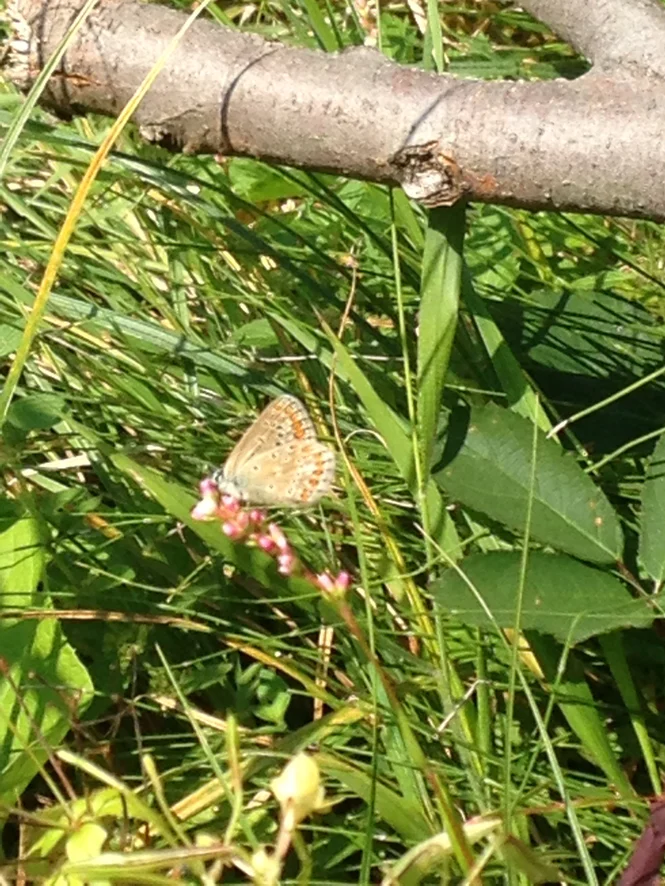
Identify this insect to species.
Polyommatus icarus
